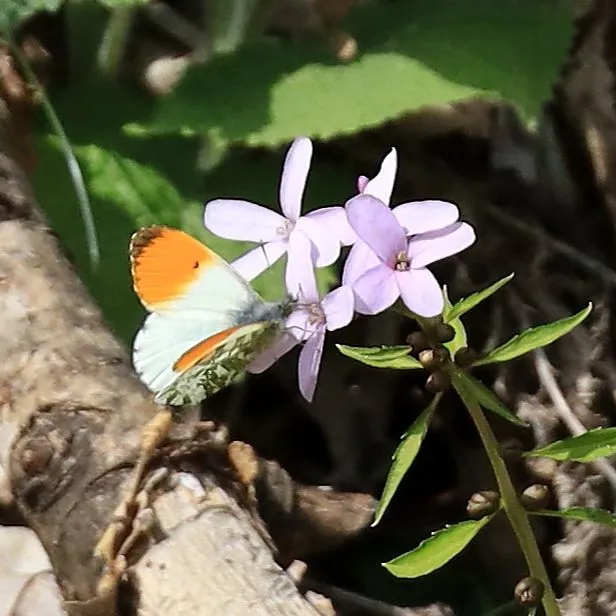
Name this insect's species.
Anthocharis cardamines
